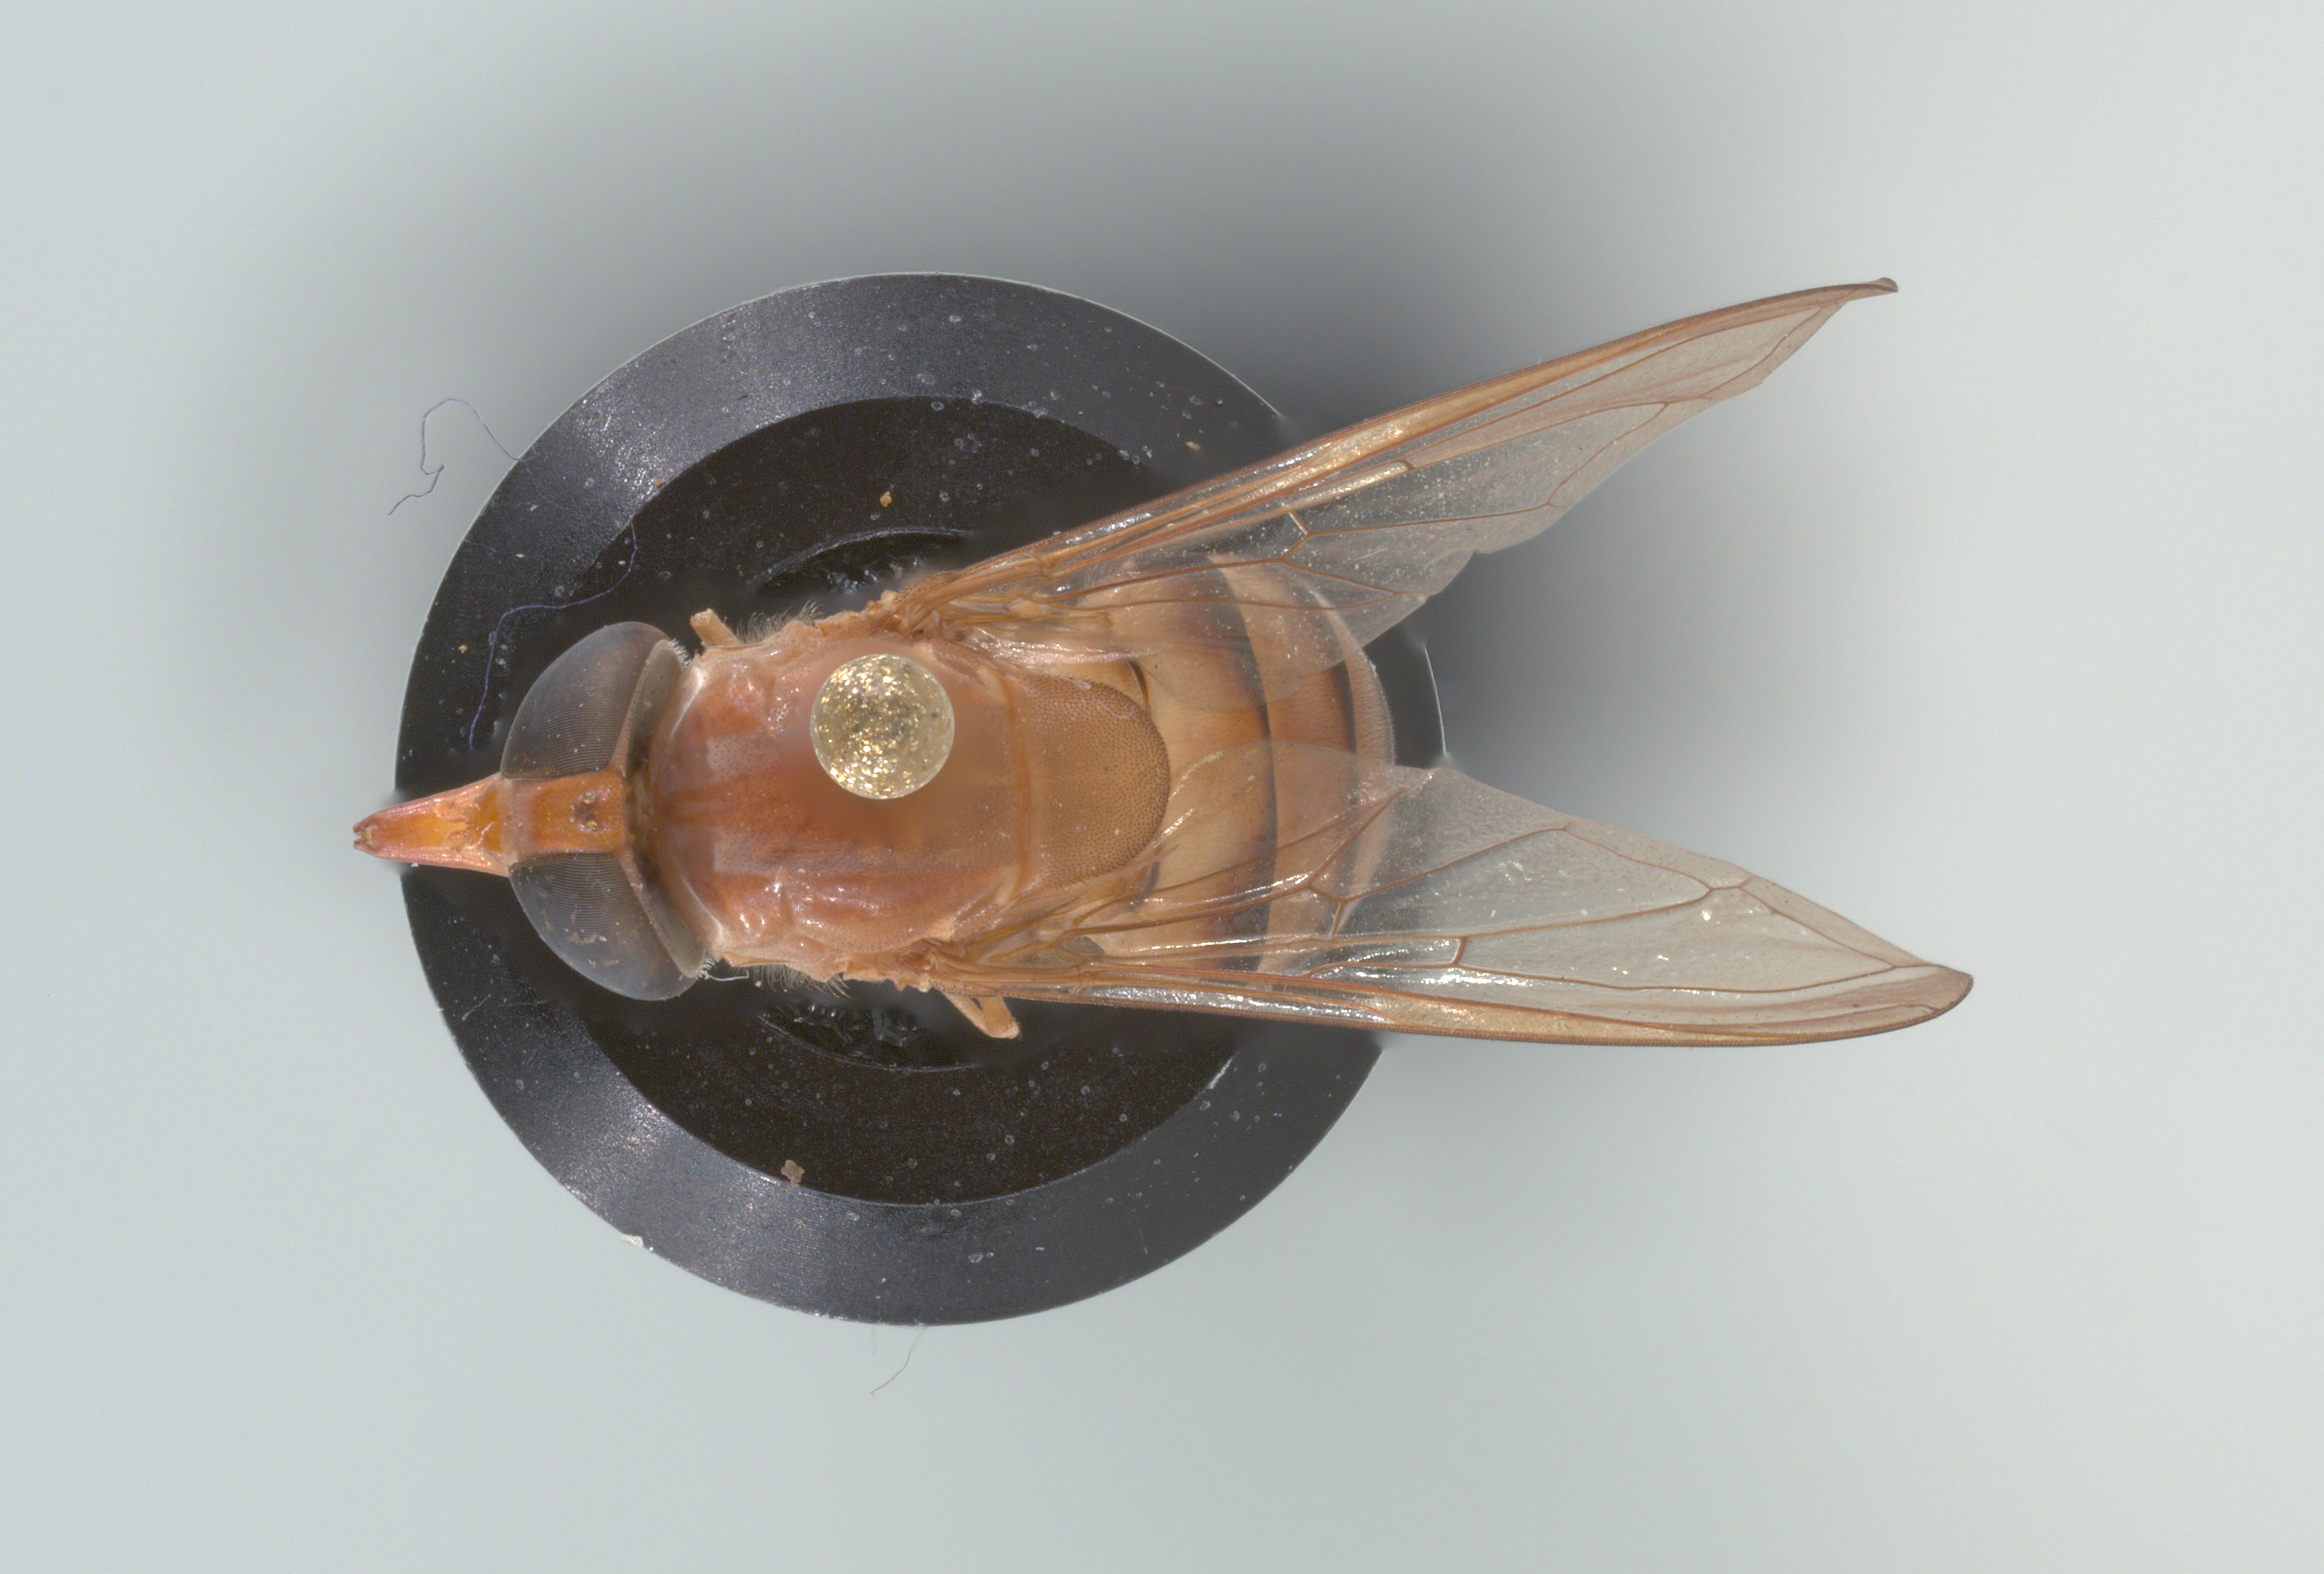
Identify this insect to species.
Rhingia lutea
